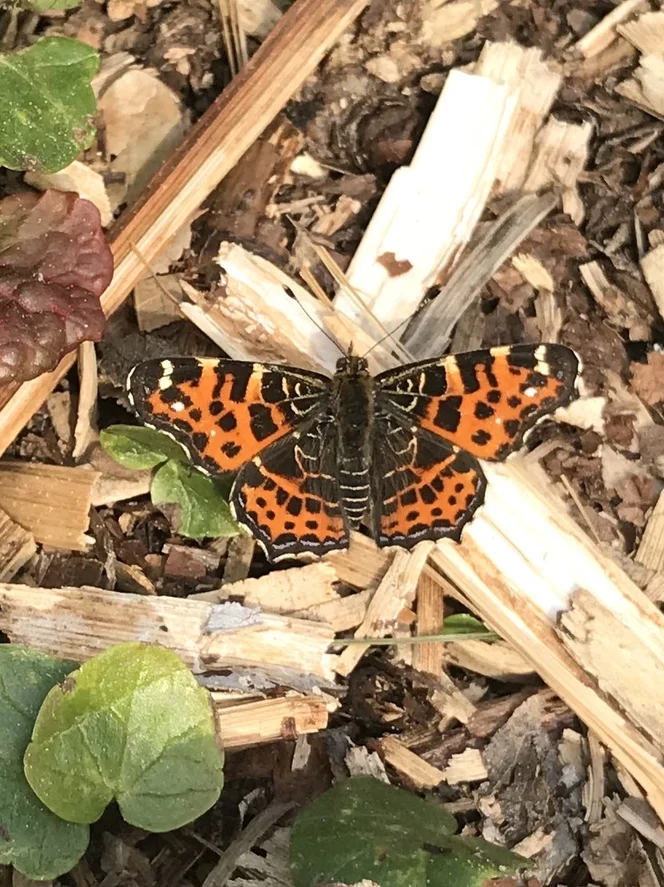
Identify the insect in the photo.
Araschnia levana
